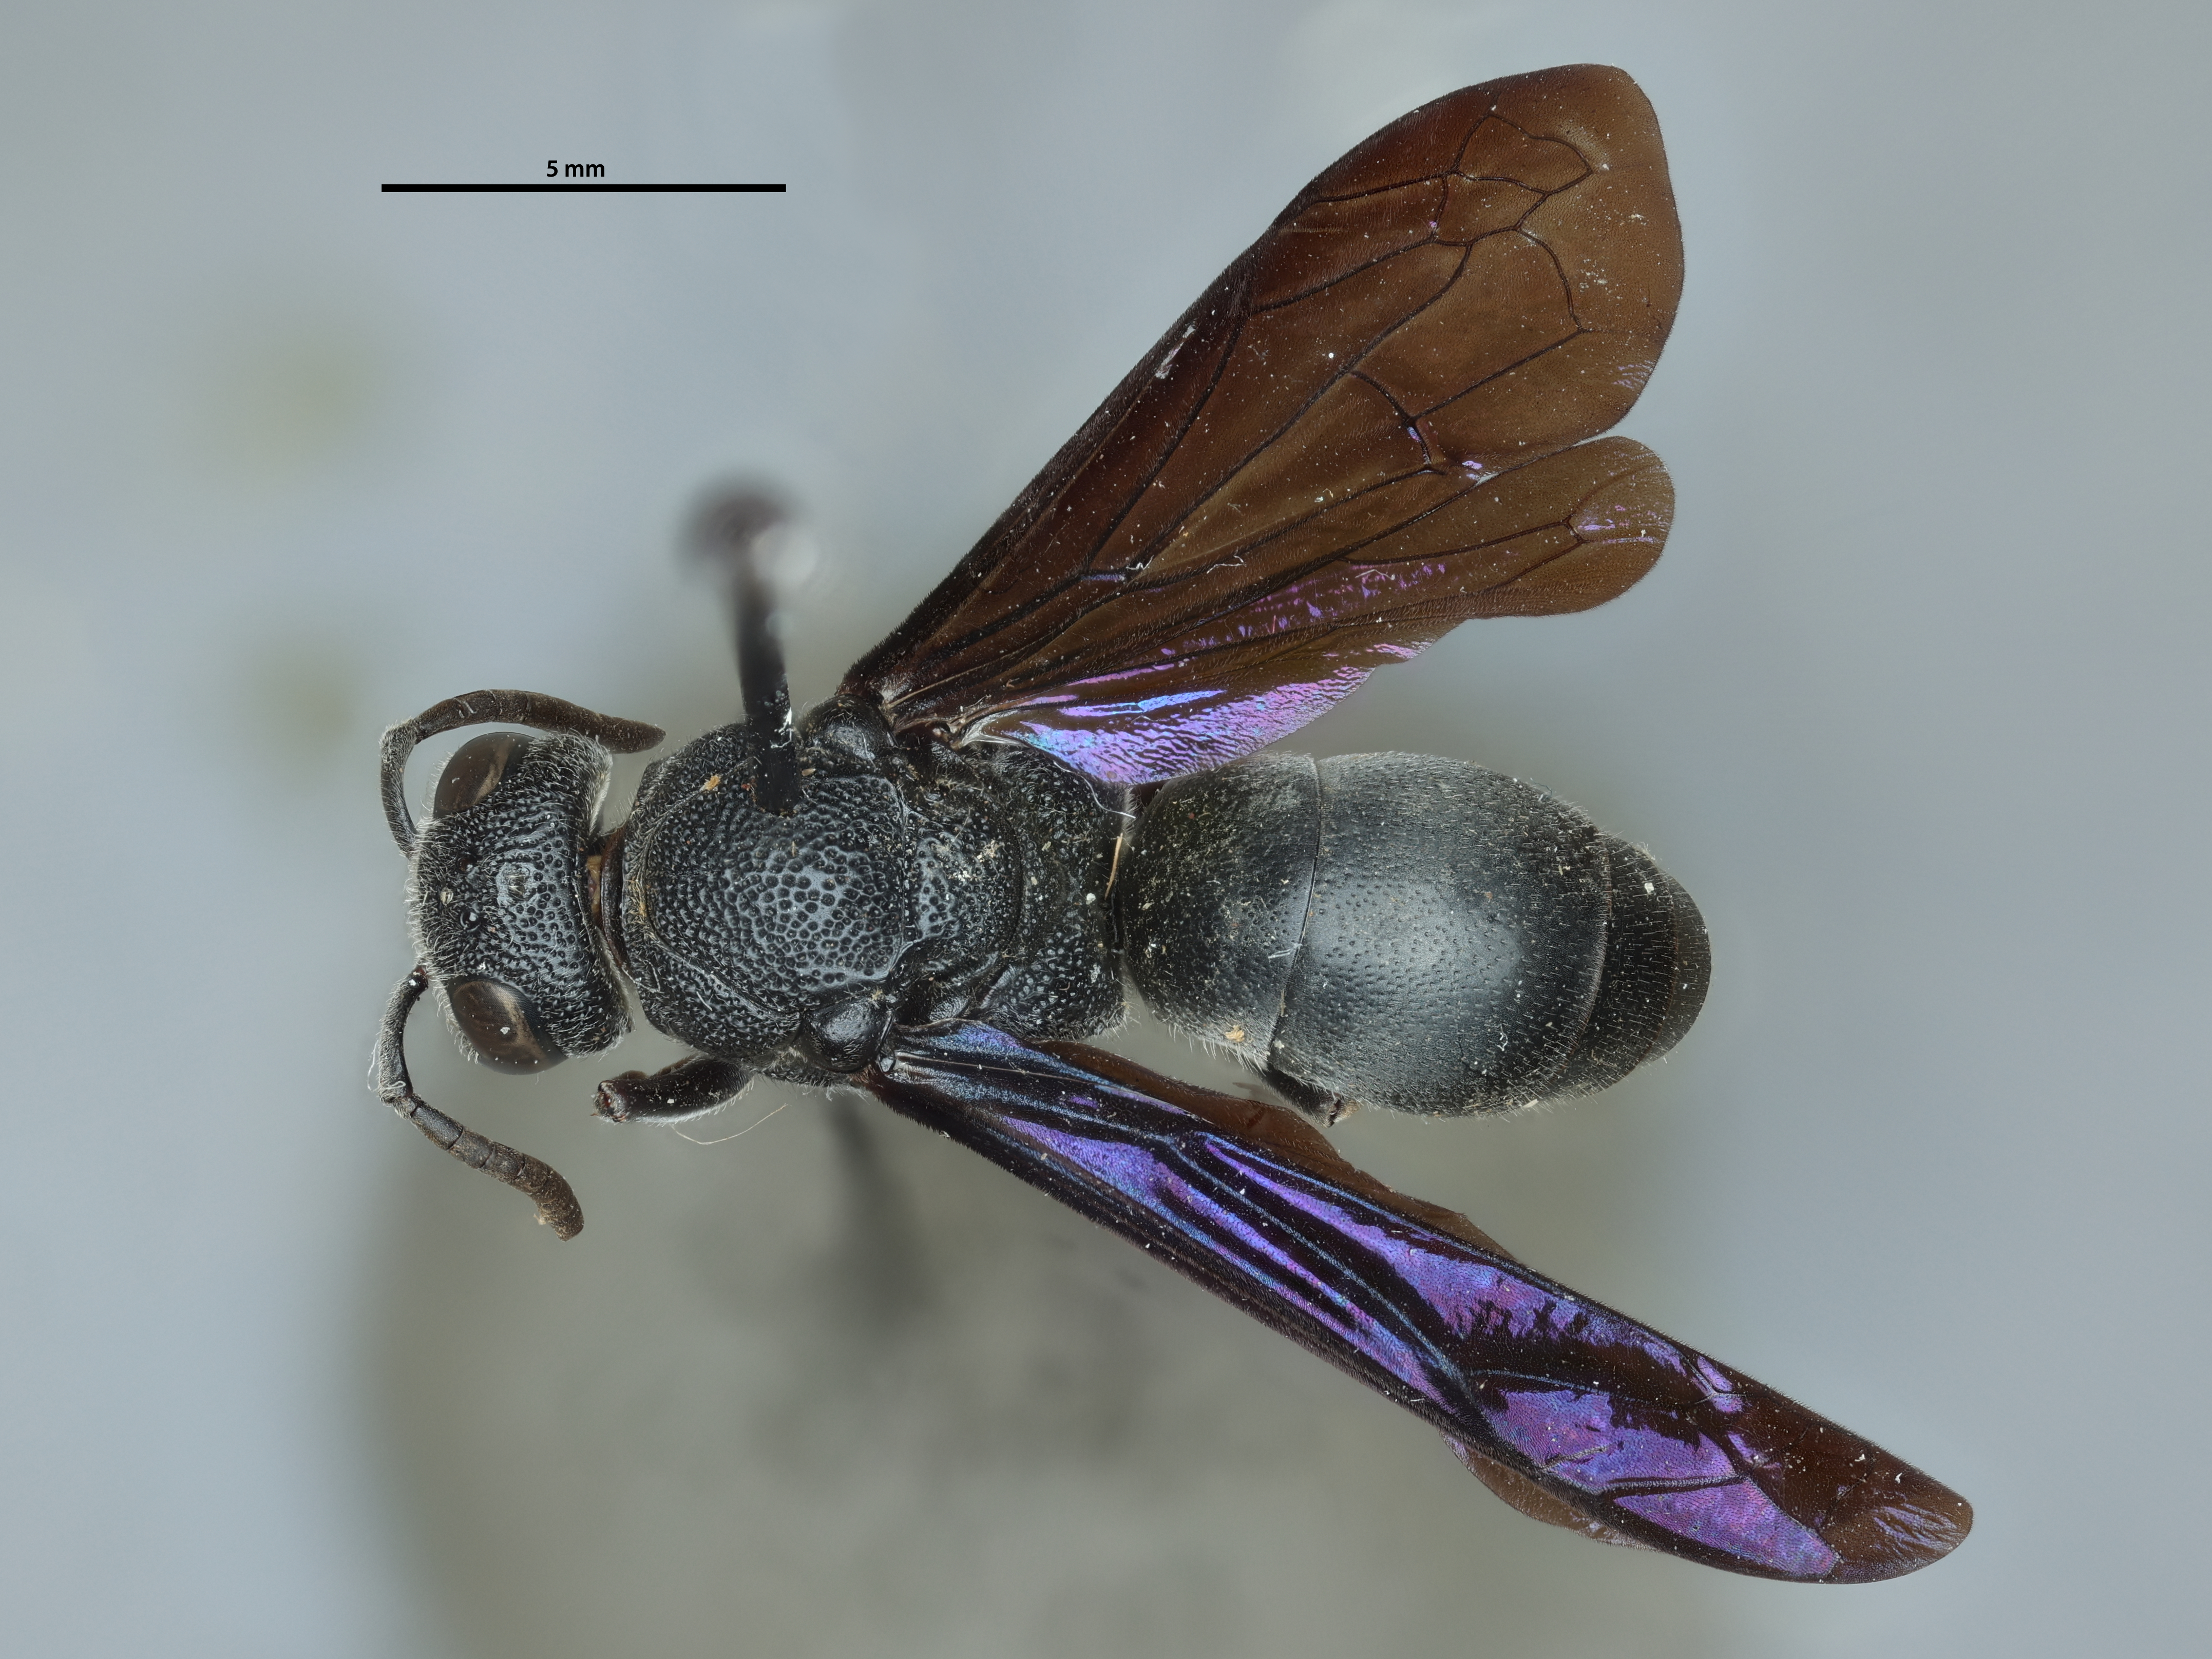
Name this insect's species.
Allorhynchium lividum
